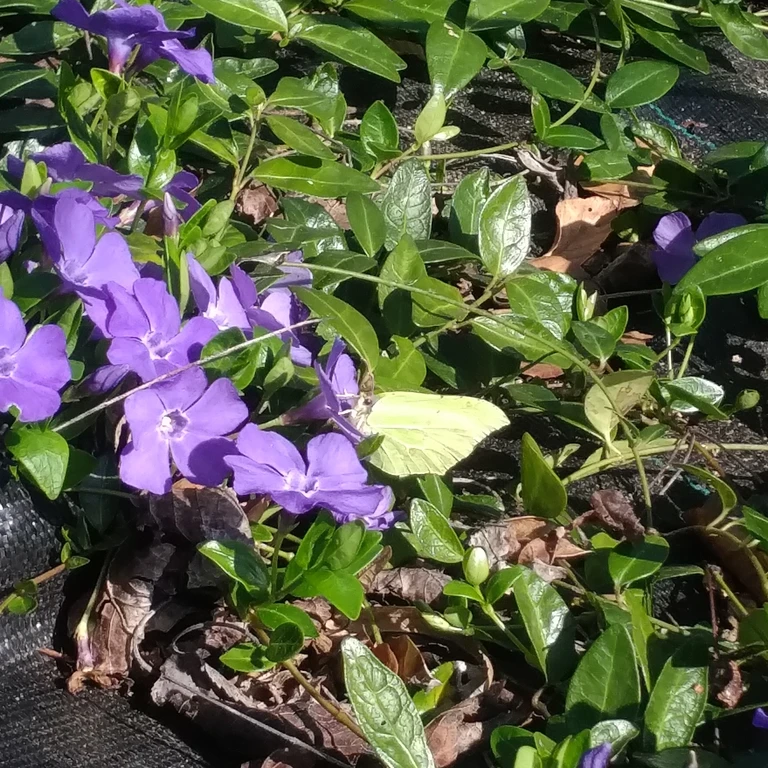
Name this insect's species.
Gonepteryx rhamni
